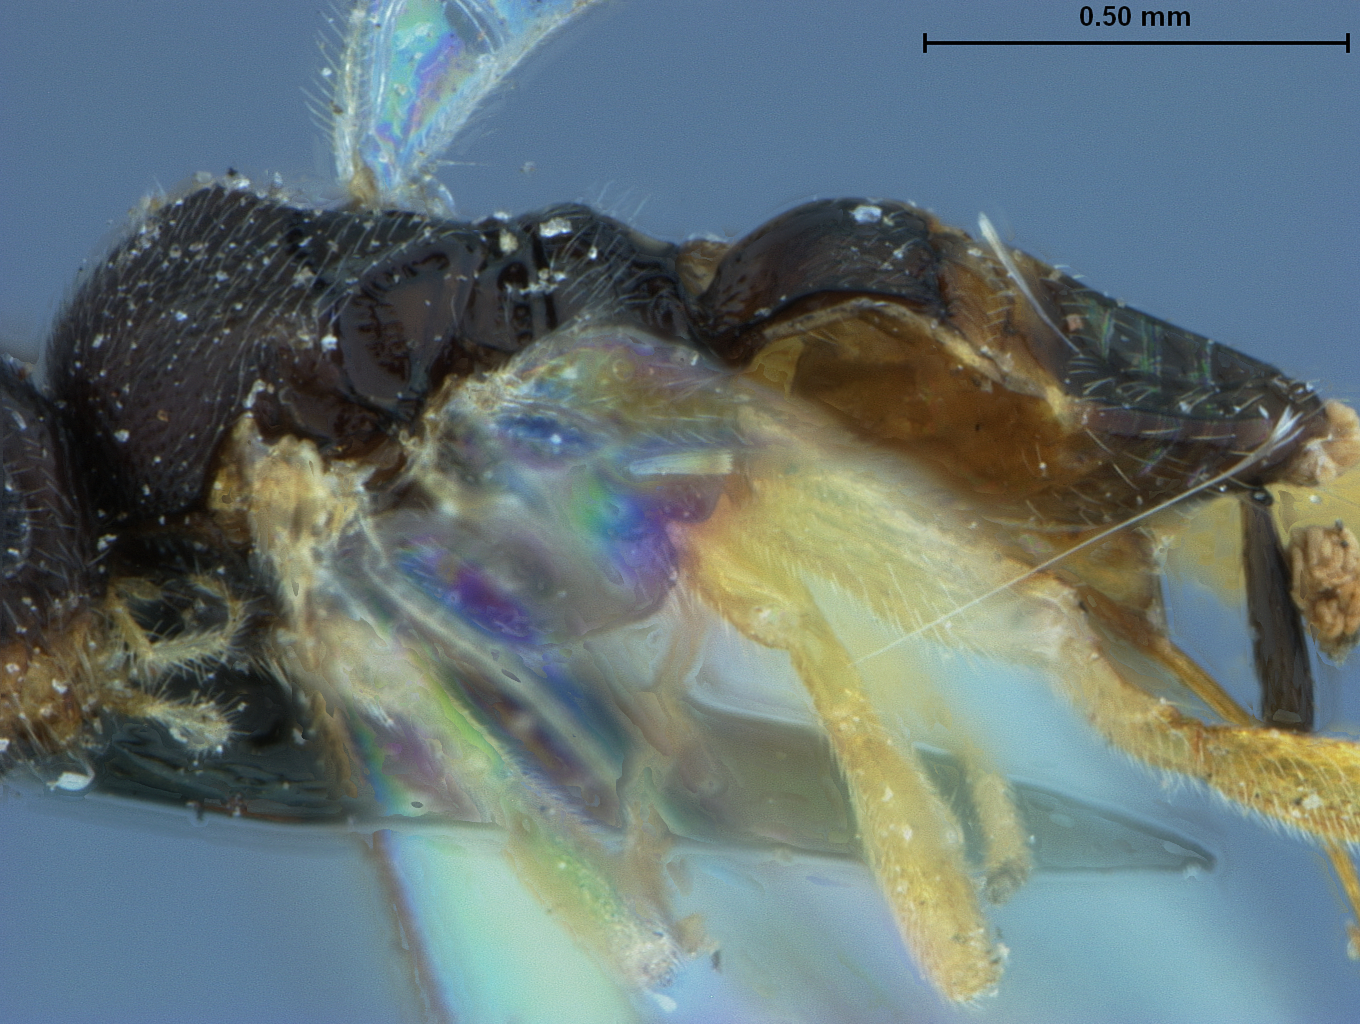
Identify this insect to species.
Protapanteles recurvariae
